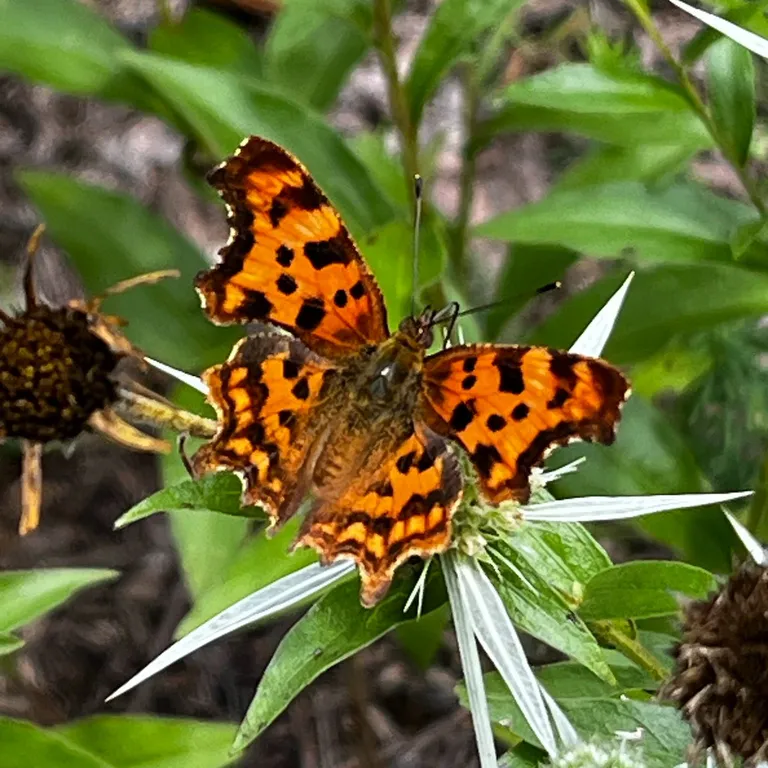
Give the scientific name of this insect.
Polygonia c-album
